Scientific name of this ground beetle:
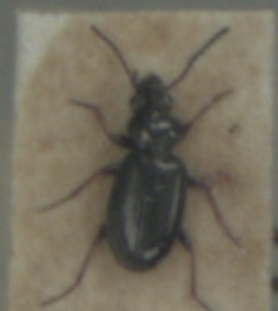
Bembidion lampros
